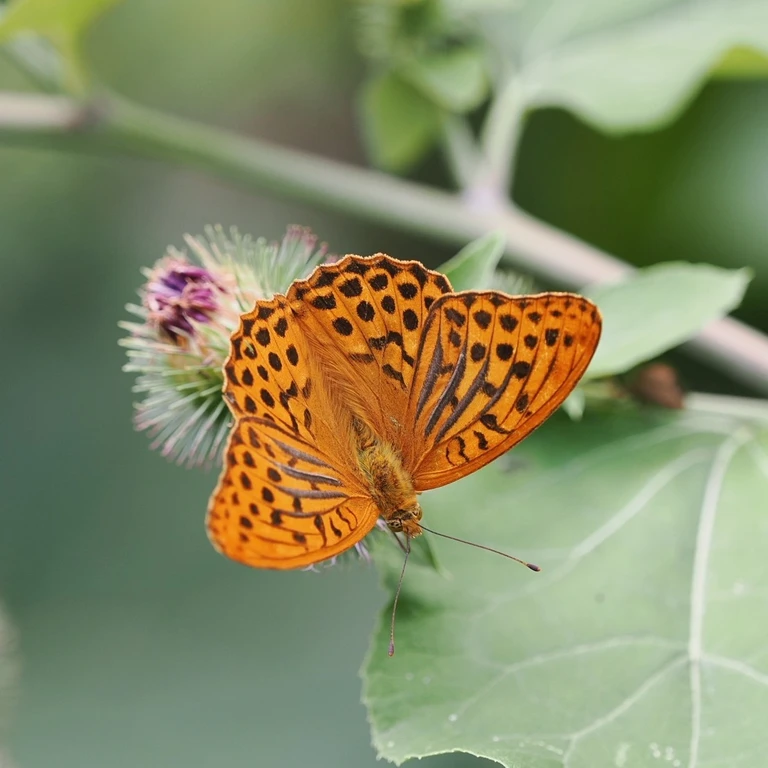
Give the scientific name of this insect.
Argynnis paphia
